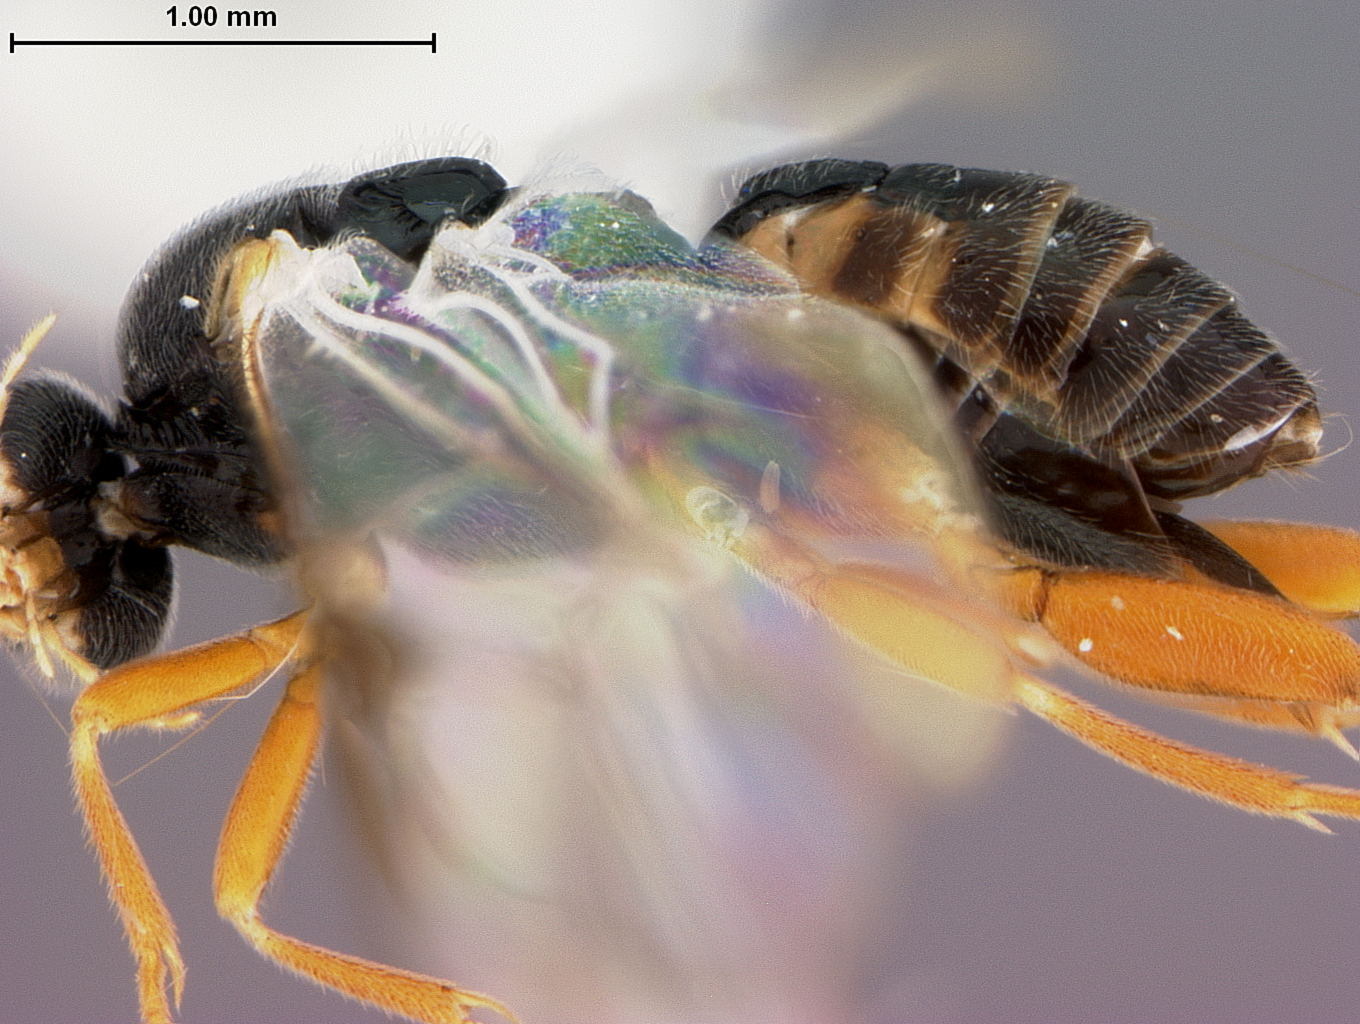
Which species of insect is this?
Alphomelon winniewertzae
